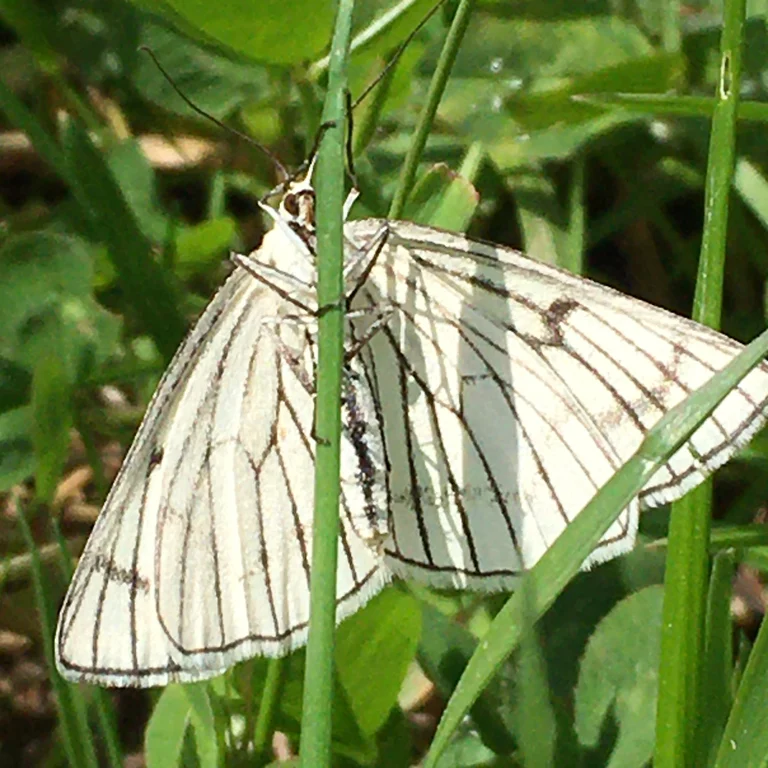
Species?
Siona lineata
